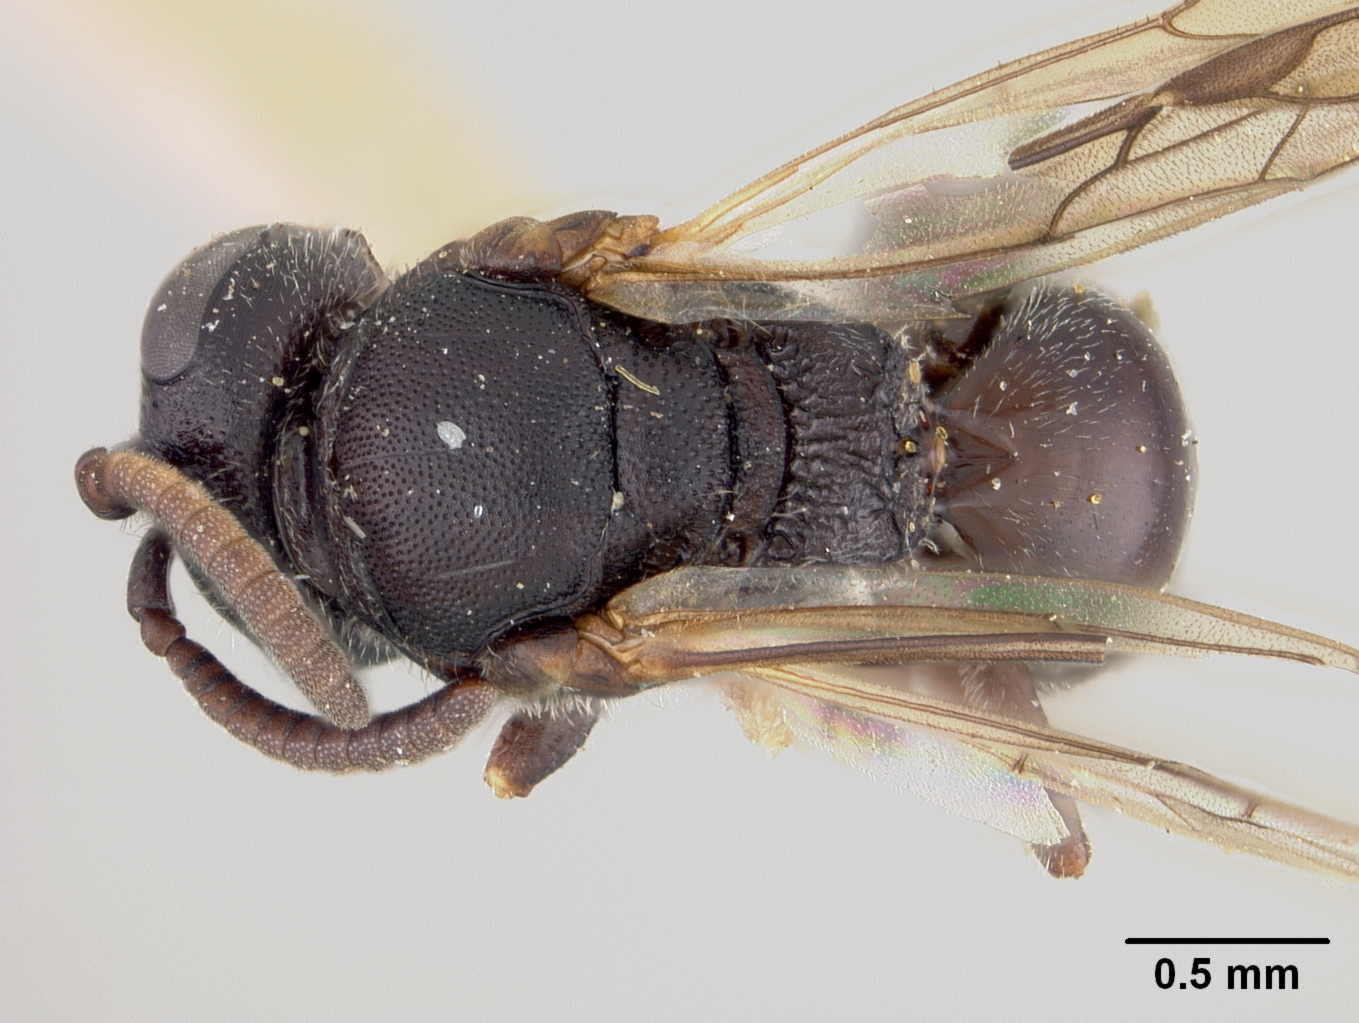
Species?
Prosopis digitatus
